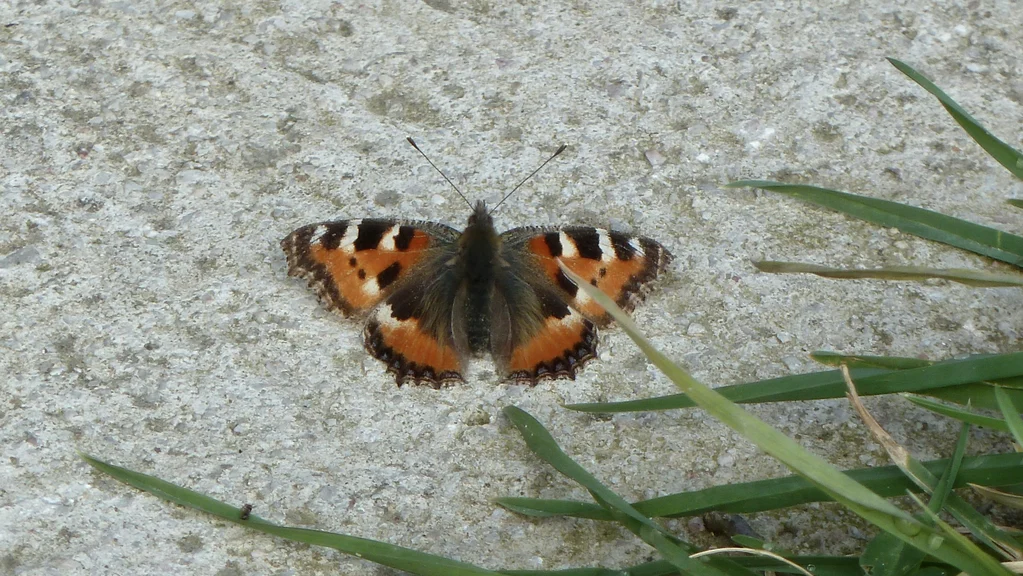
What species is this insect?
Aglais urticae
